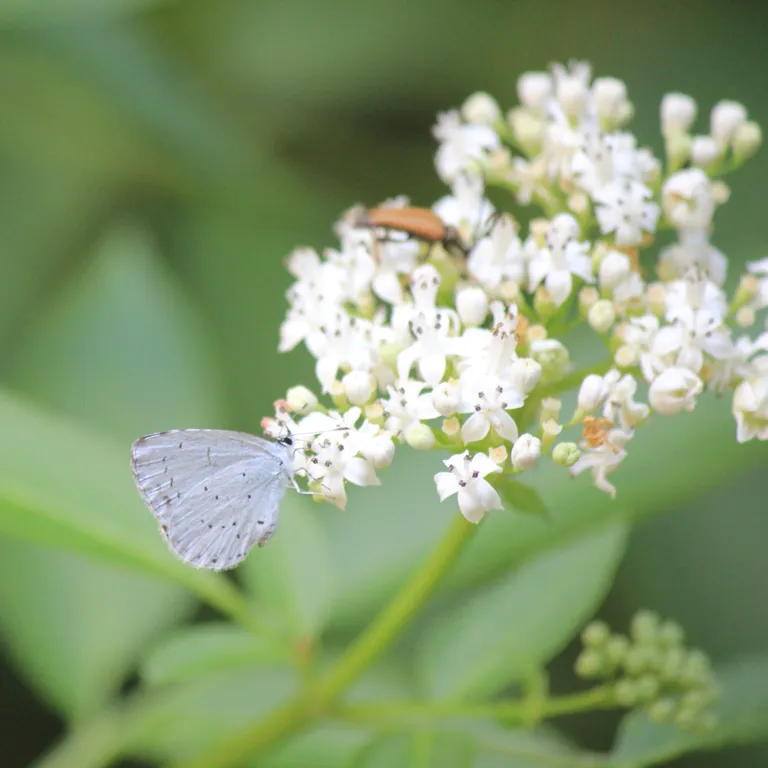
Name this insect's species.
Celastrina argiolus
